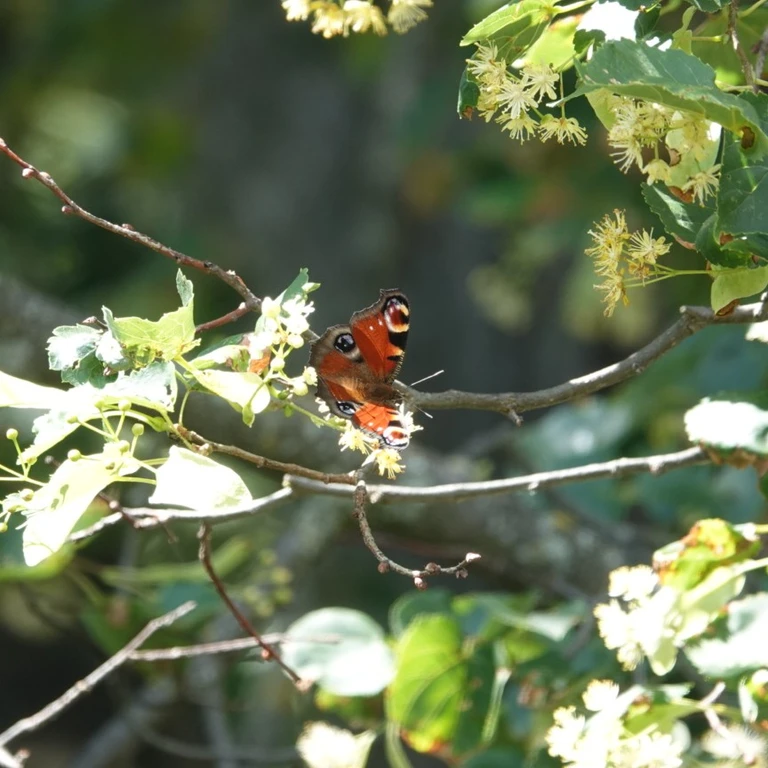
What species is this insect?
Aglais io
